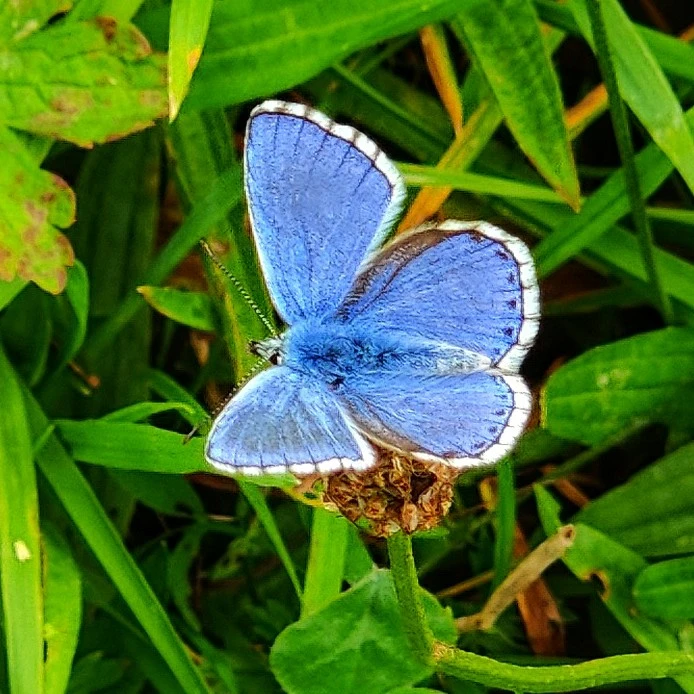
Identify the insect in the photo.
Lysandra bellargus
